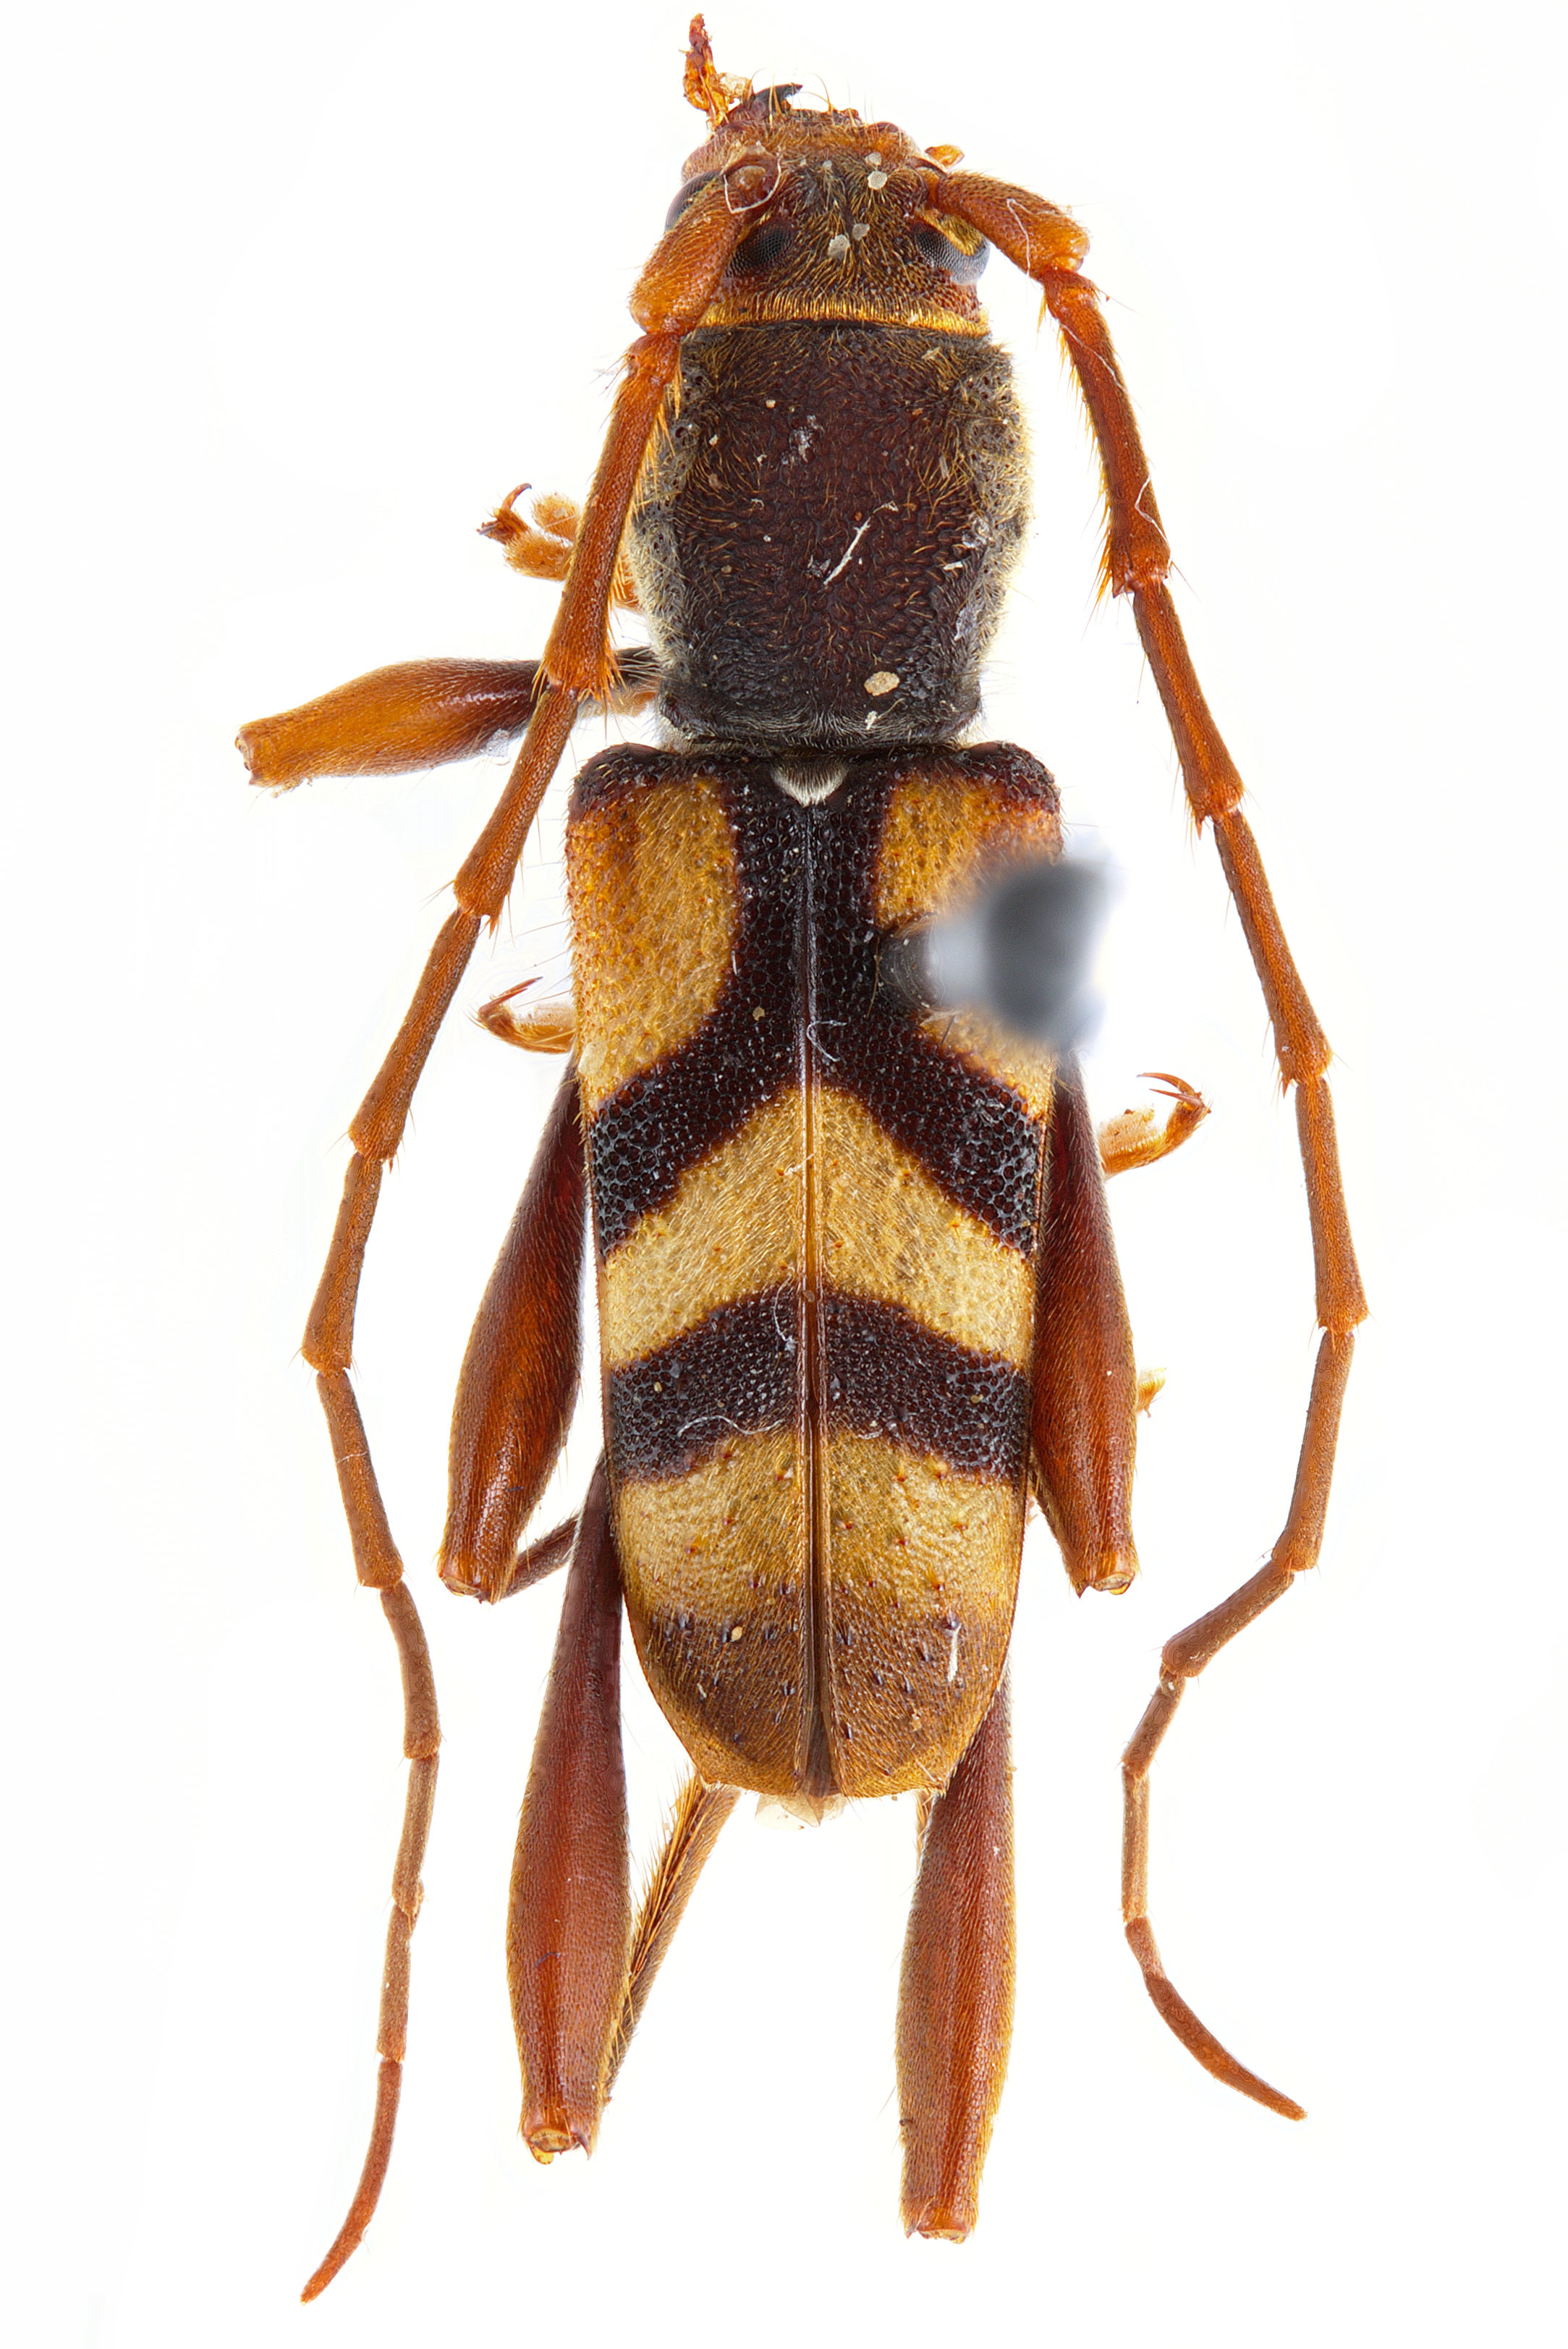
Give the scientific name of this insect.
Aridaeus thoracicus
